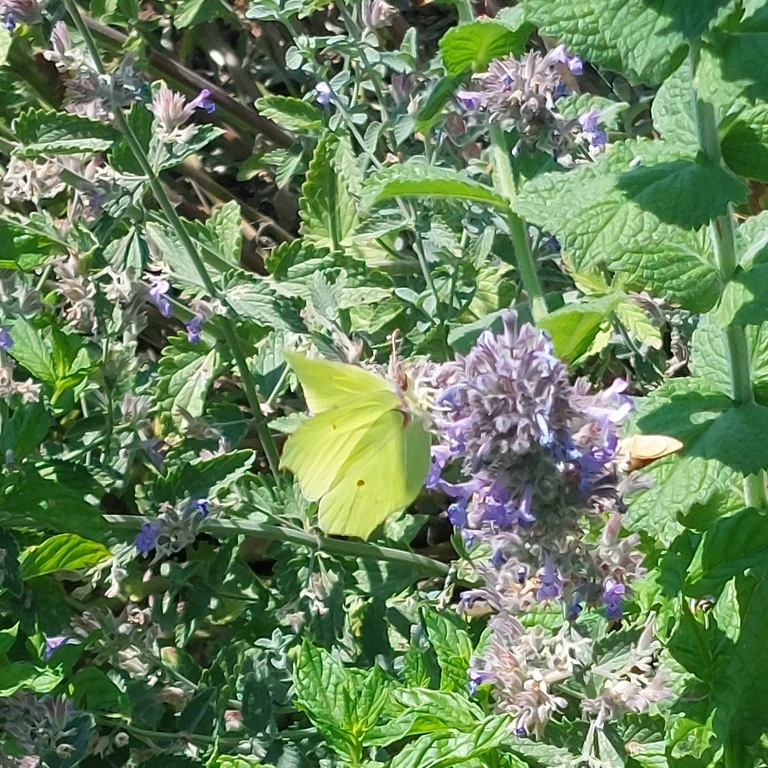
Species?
Gonepteryx rhamni
